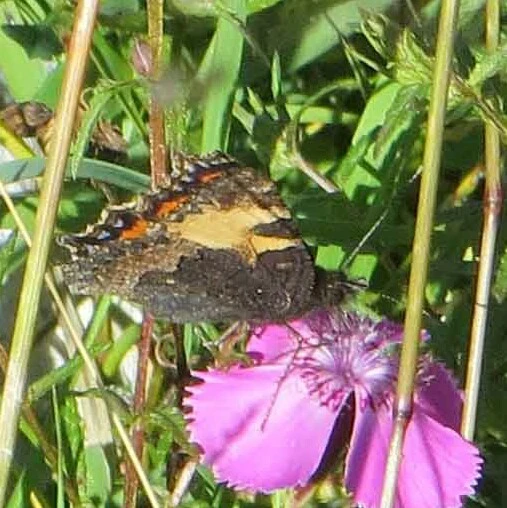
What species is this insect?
Aglais urticae
